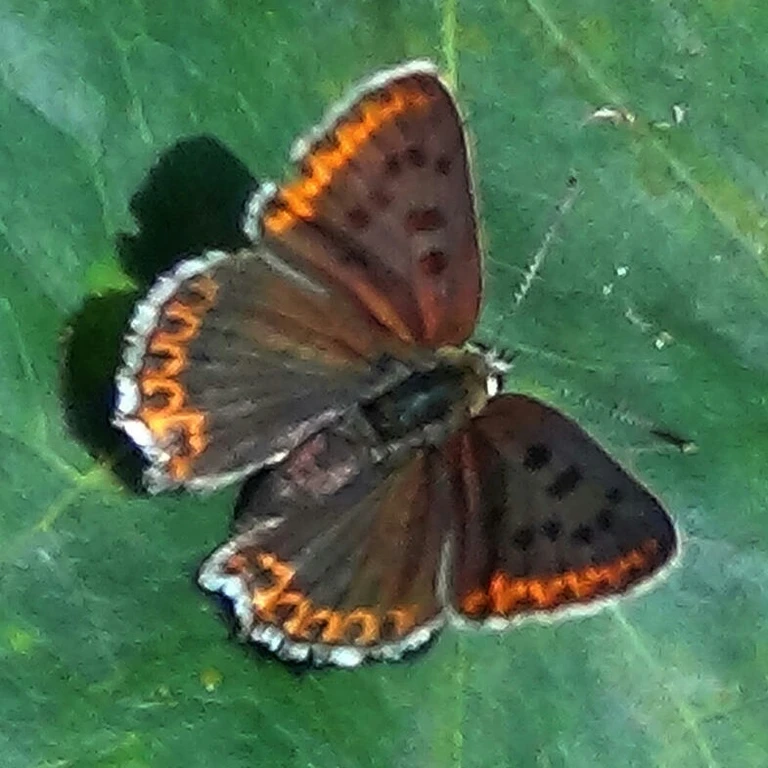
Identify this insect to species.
Lycaena tityrus (also Loweia tityrus)
